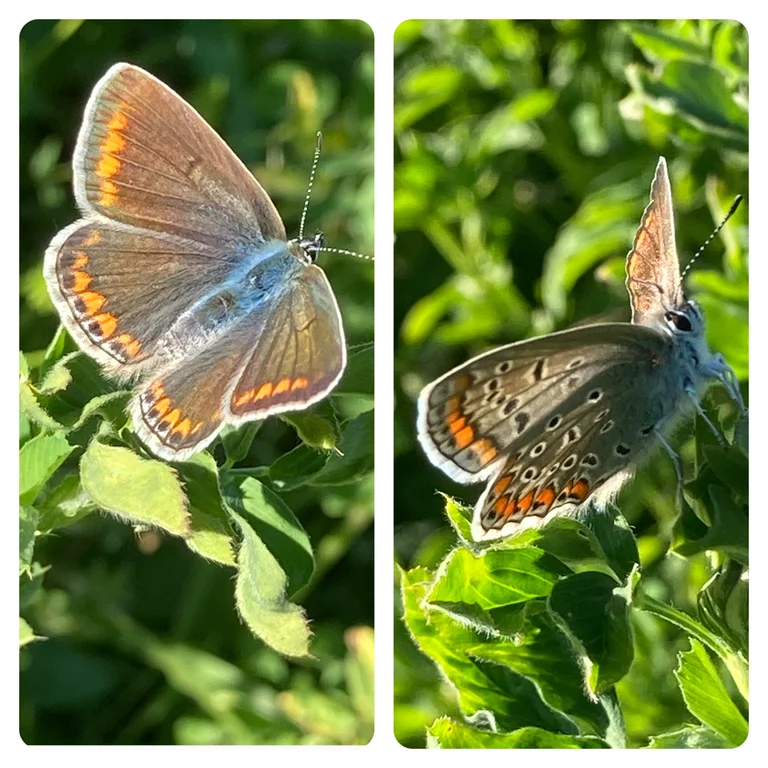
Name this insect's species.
Polyommatus icarus
